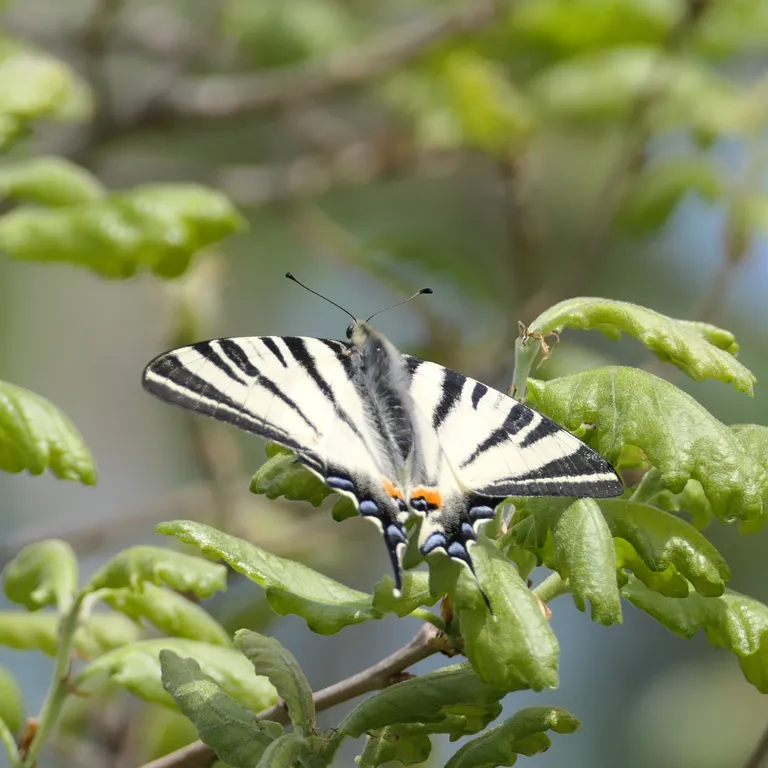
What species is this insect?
Iphiclides podalirius
